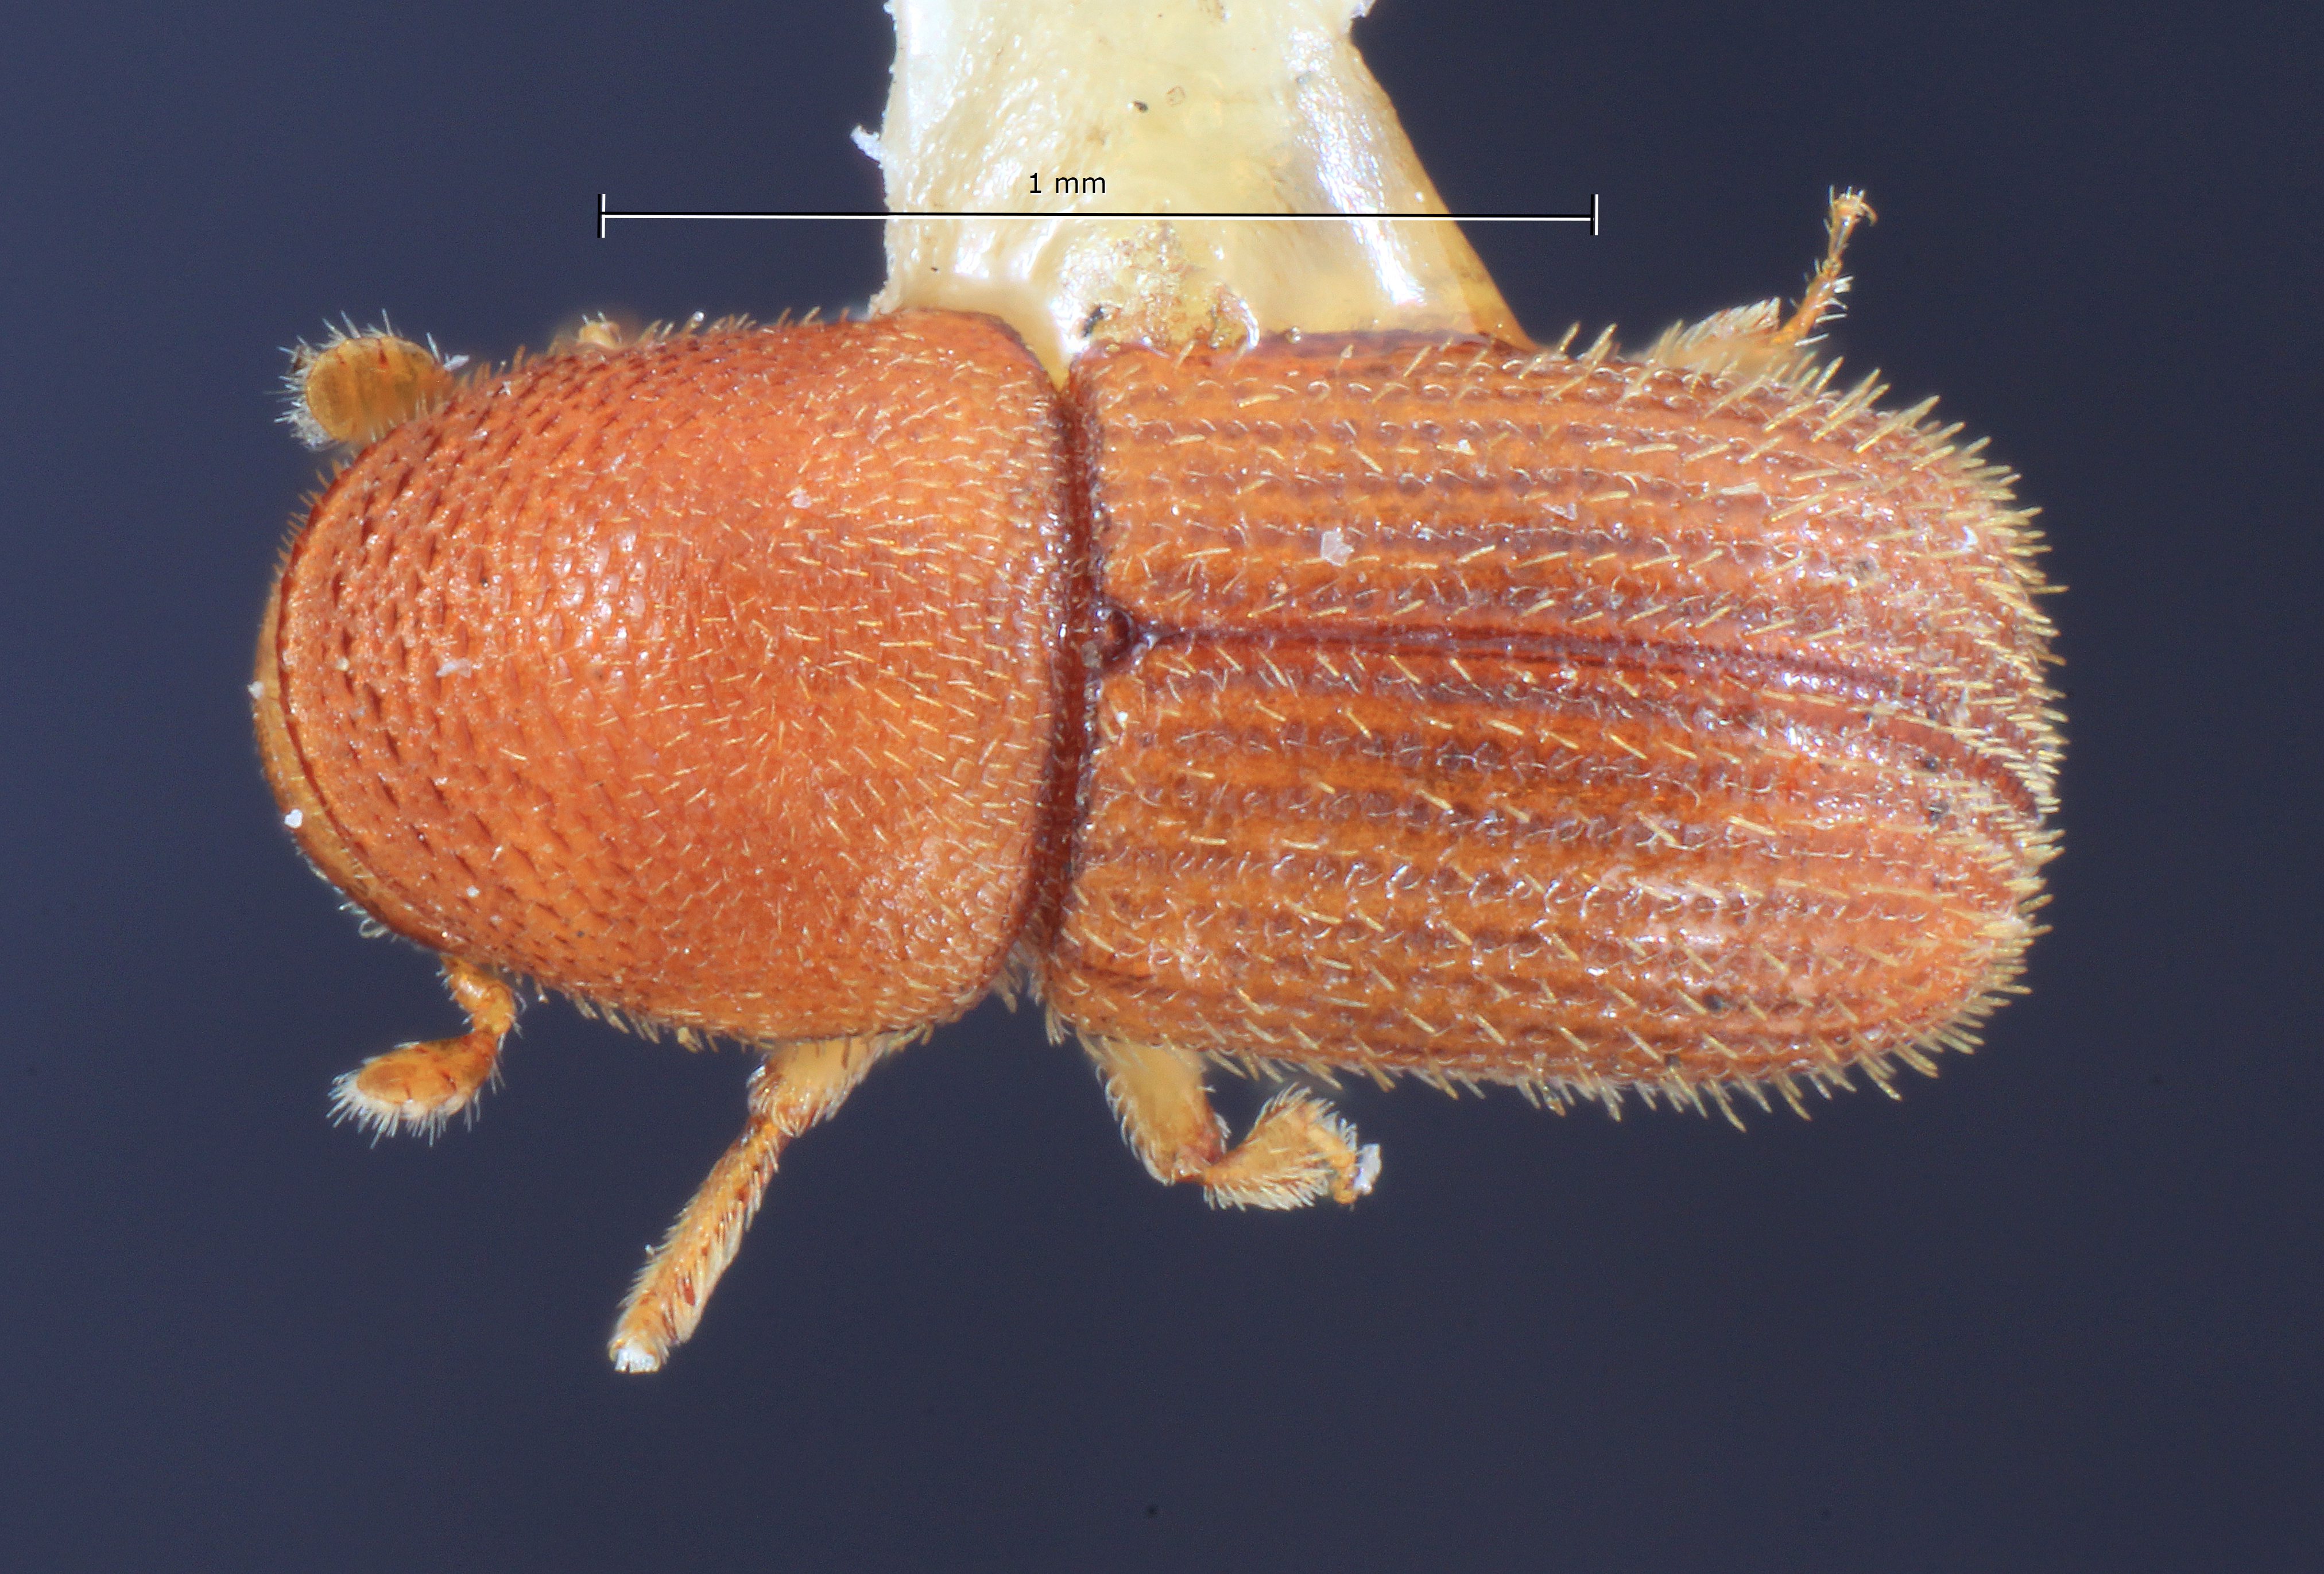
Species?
Dendroterus sallaei
